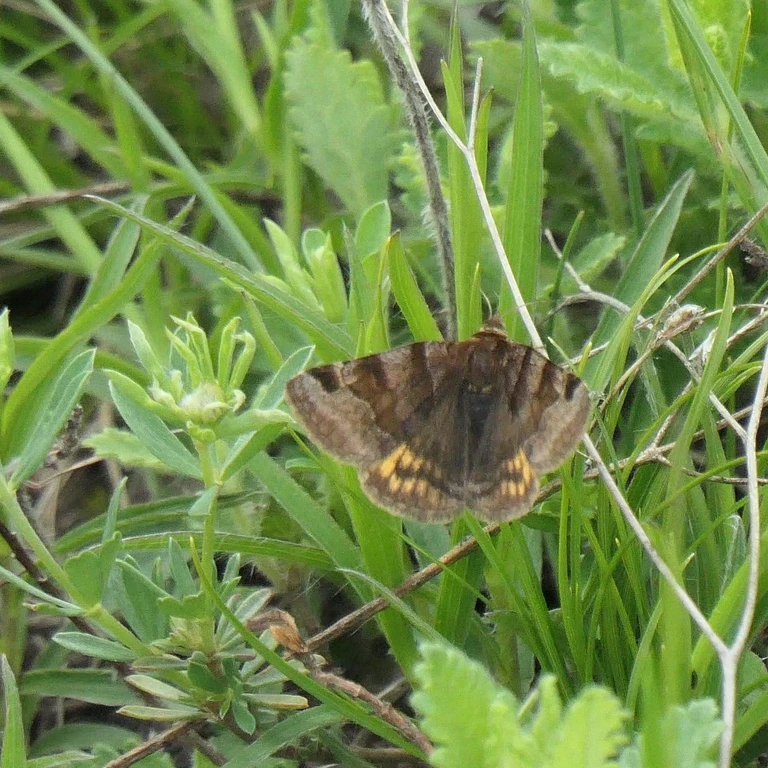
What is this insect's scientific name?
Euclidia glyphica
